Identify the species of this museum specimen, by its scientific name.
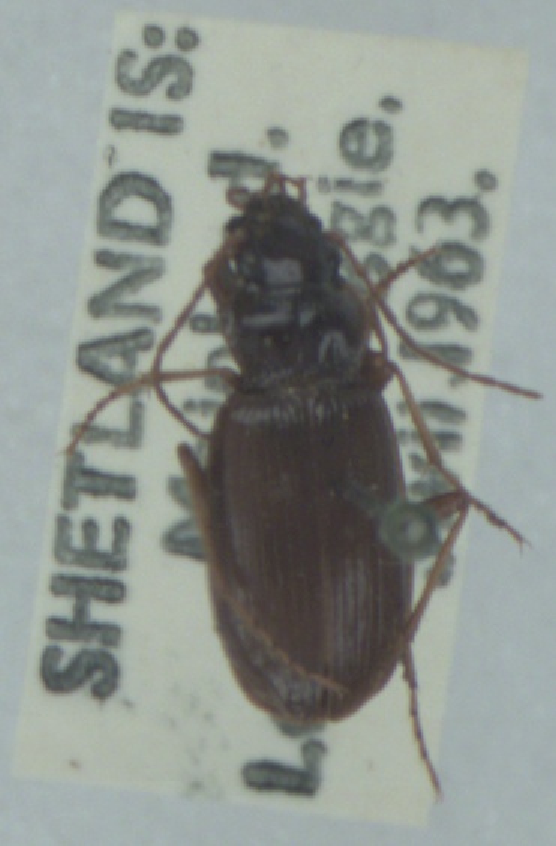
Nebria salina
